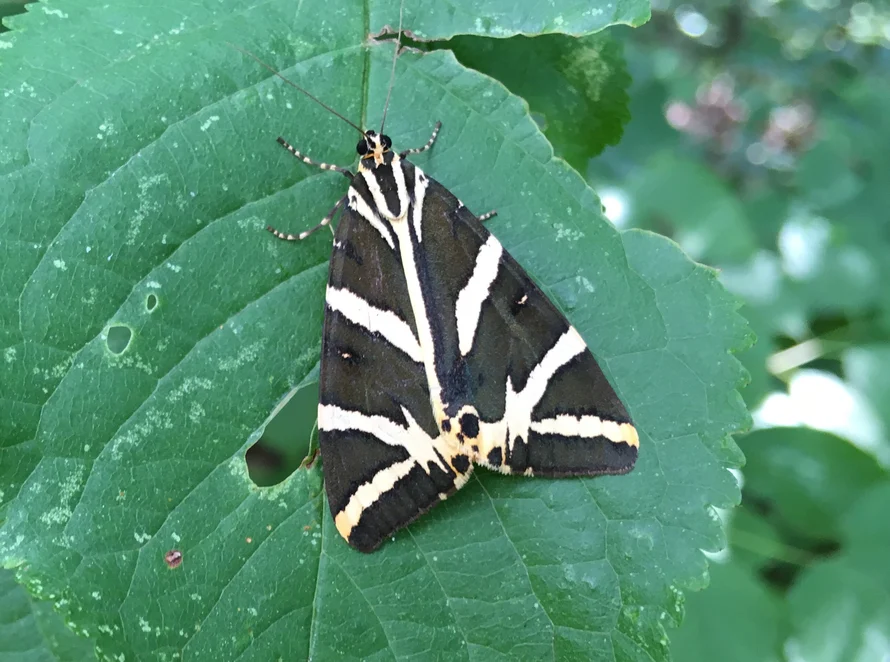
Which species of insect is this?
Euplagia quadripunctaria
